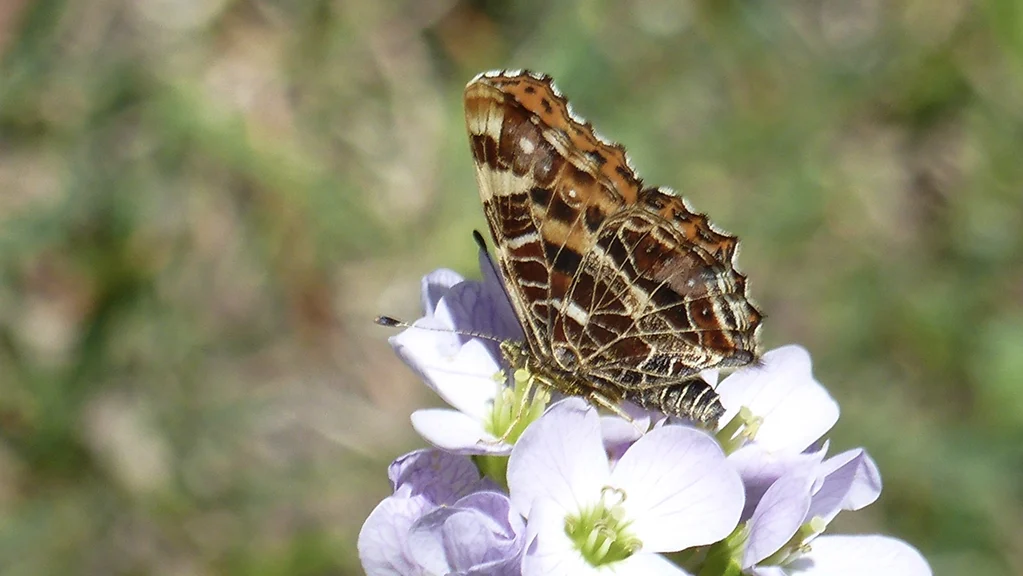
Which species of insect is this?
Araschnia levana
